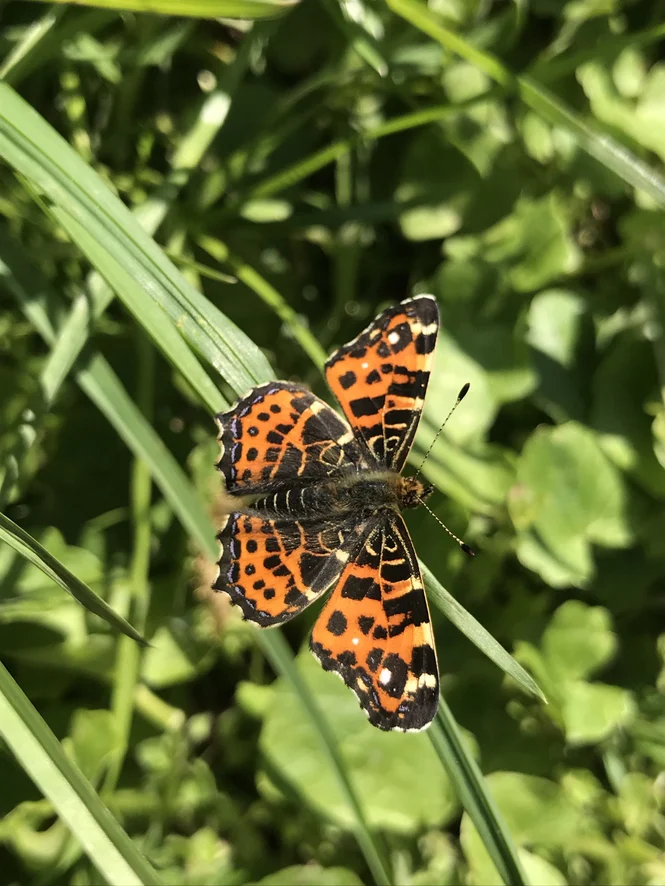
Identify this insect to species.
Araschnia levana
